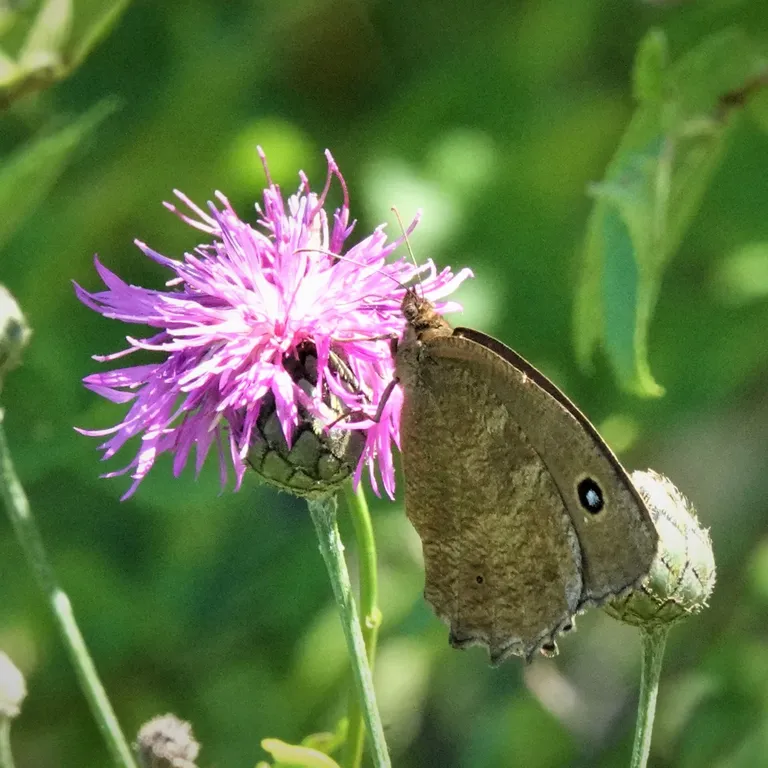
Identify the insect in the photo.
Minois dryas
